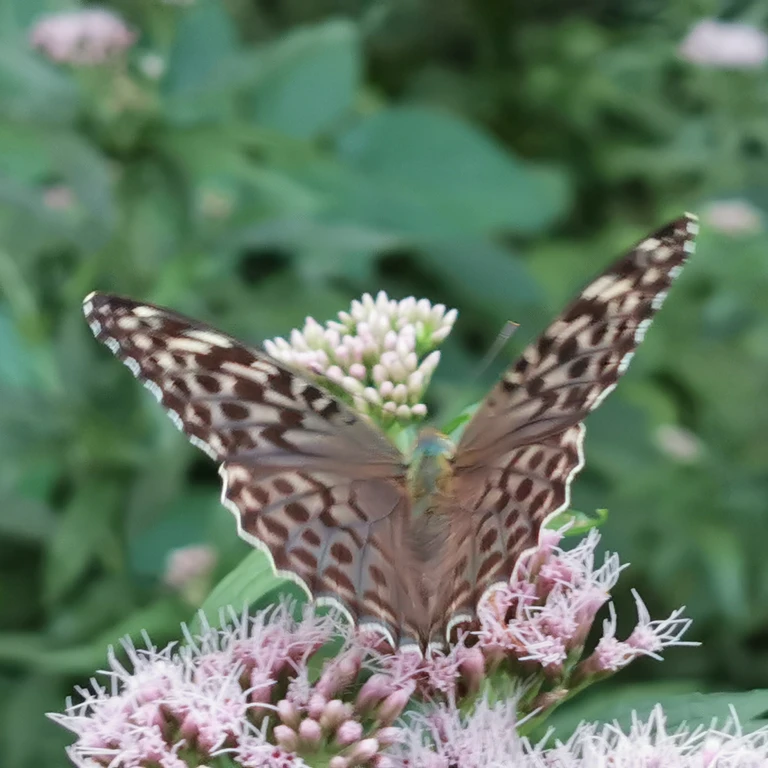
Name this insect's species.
Argynnis paphia
